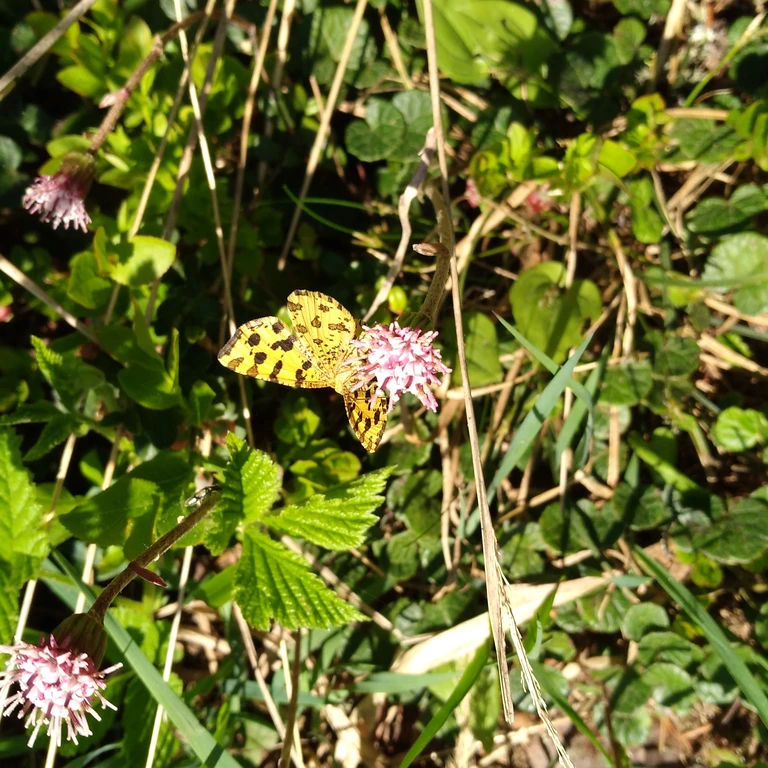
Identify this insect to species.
Pseudopanthera macularia
